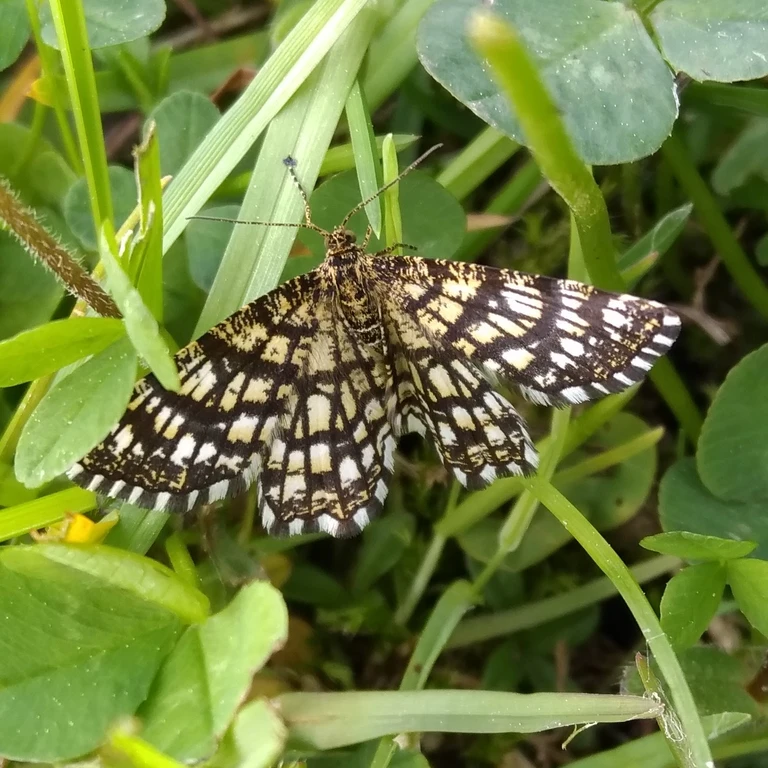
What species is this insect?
Chiasmia clathrata
